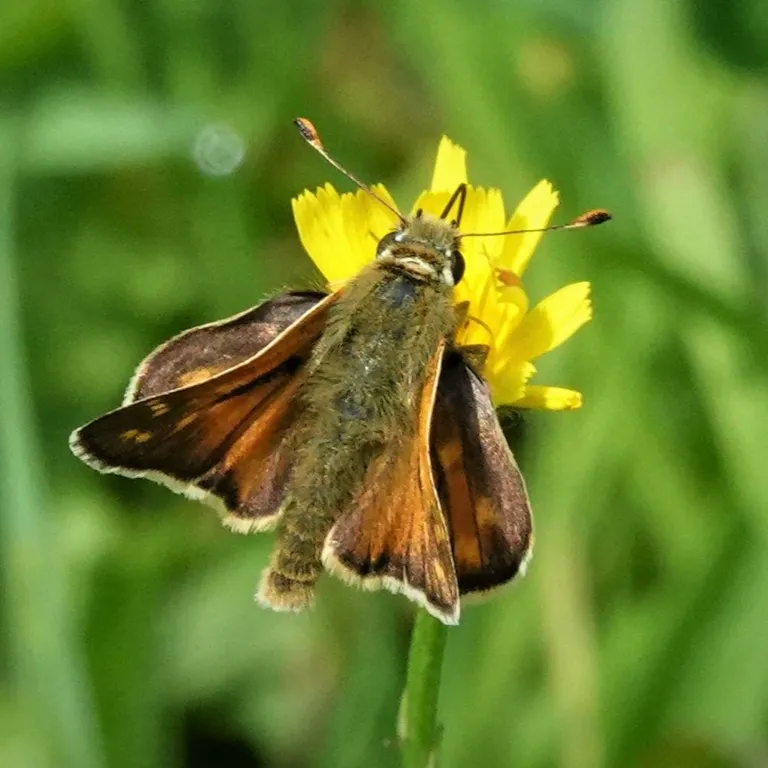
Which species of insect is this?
Hesperia comma
